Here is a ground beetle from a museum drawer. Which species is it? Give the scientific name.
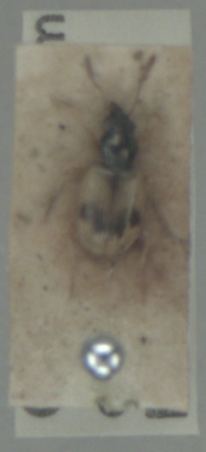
Bembidion pallidipenne
